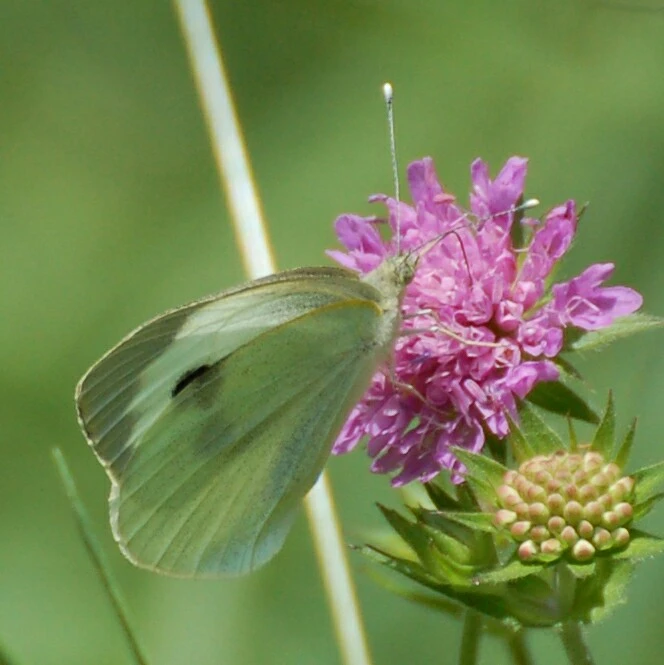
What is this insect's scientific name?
Pieris brassicae
